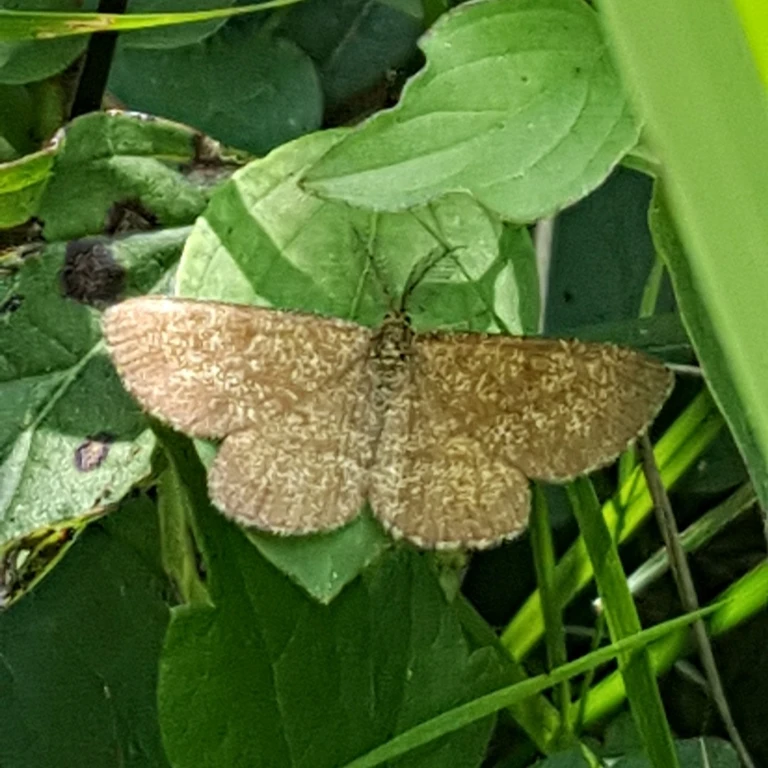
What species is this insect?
Ematurga atomaria
